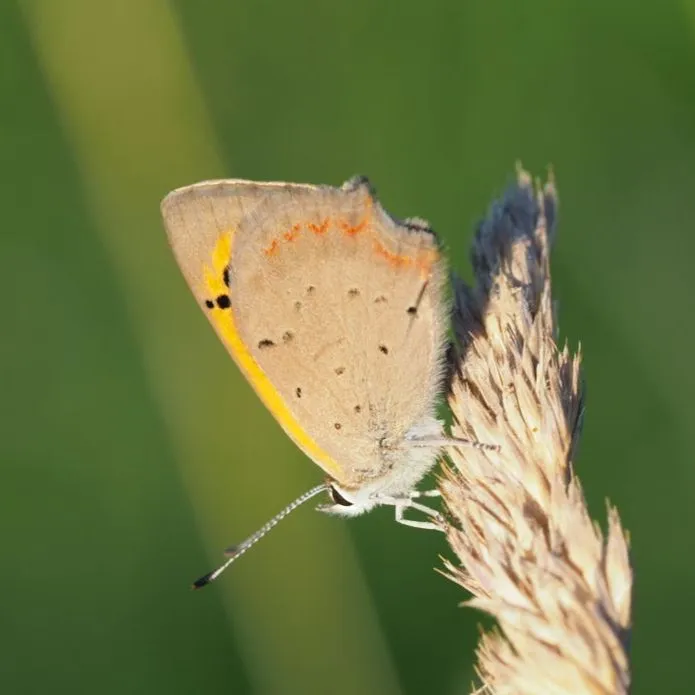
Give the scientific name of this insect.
Lycaena phlaeas
